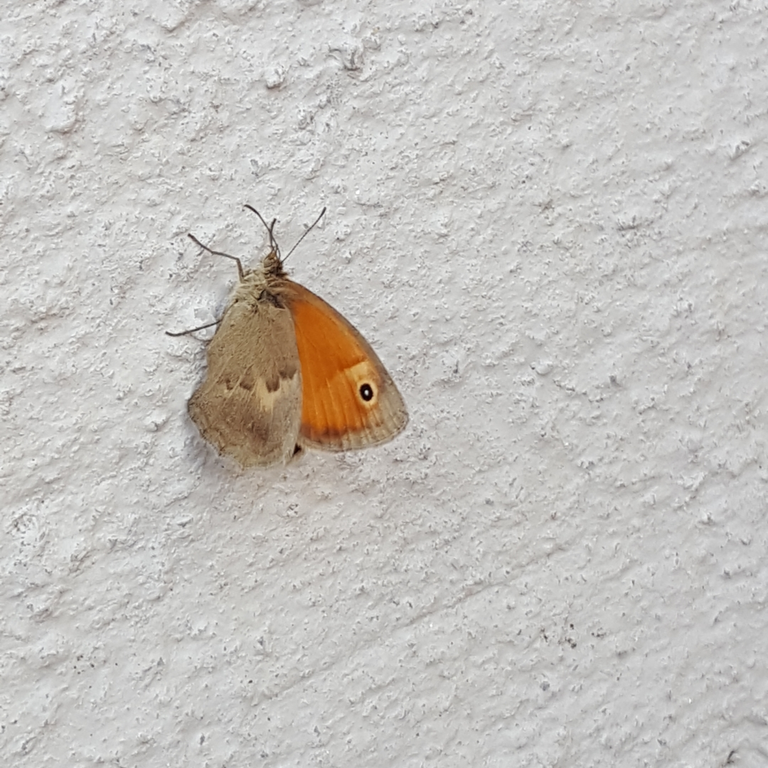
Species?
Coenonympha pamphilus
